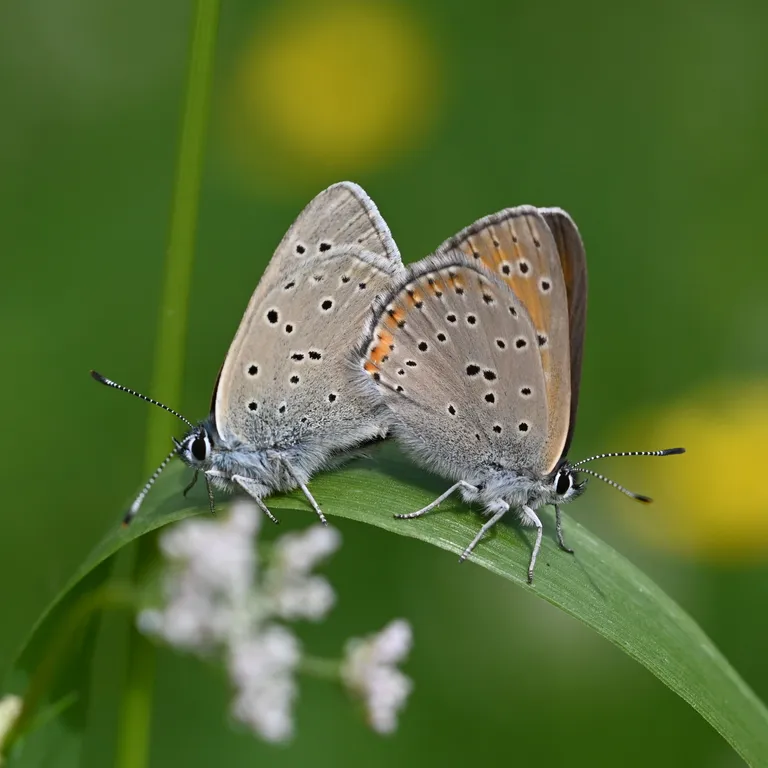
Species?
Lycaena hippothoe (also Palaeochrysophanus hippothoe)
